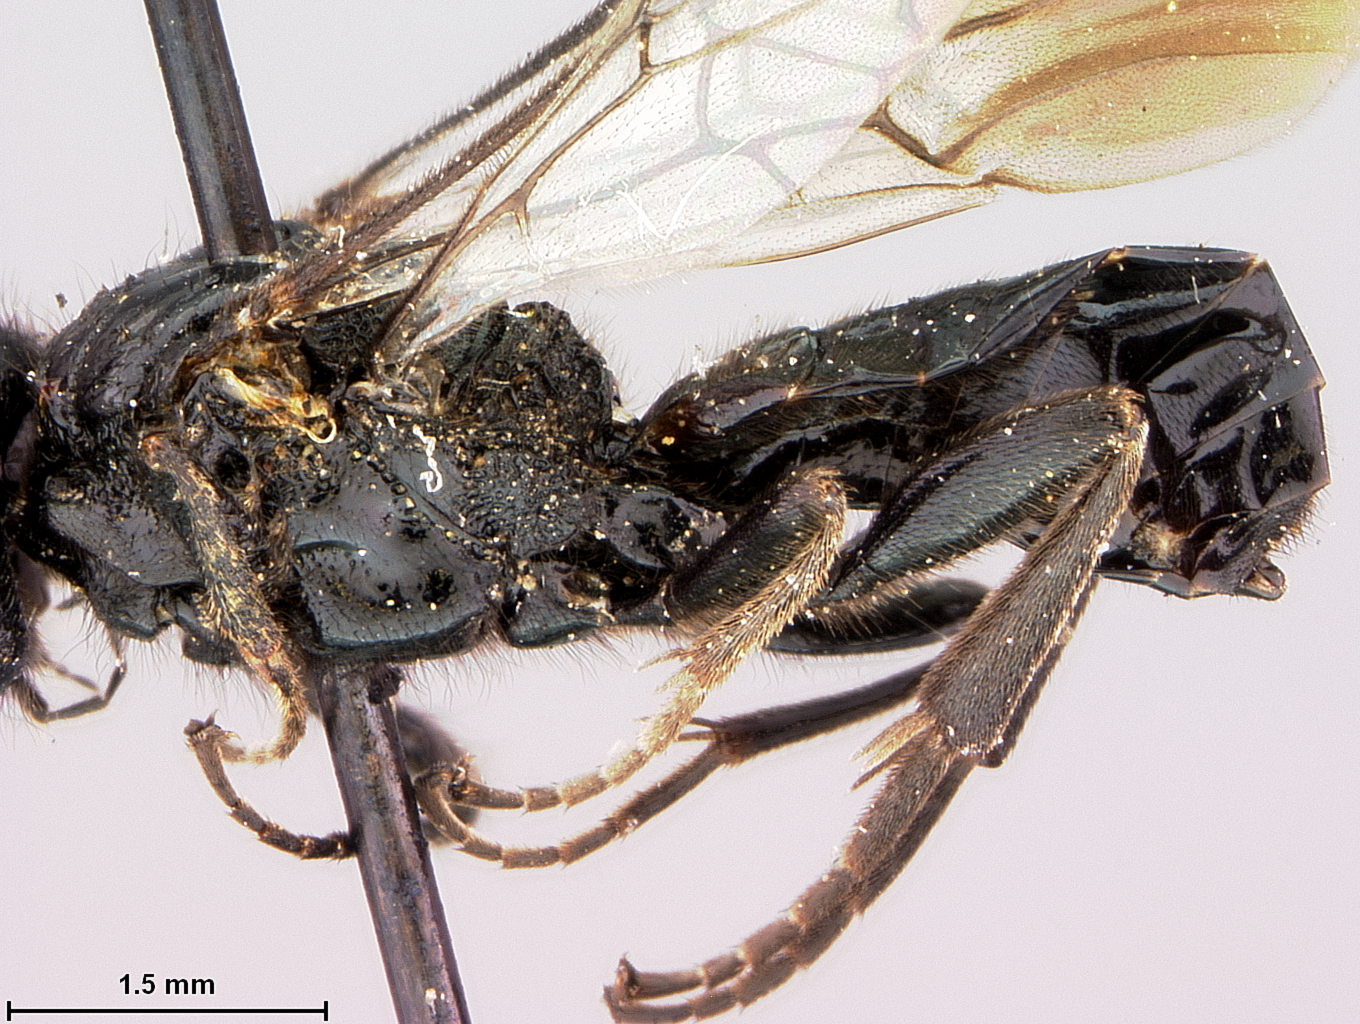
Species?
Cardiochiles nigricans
